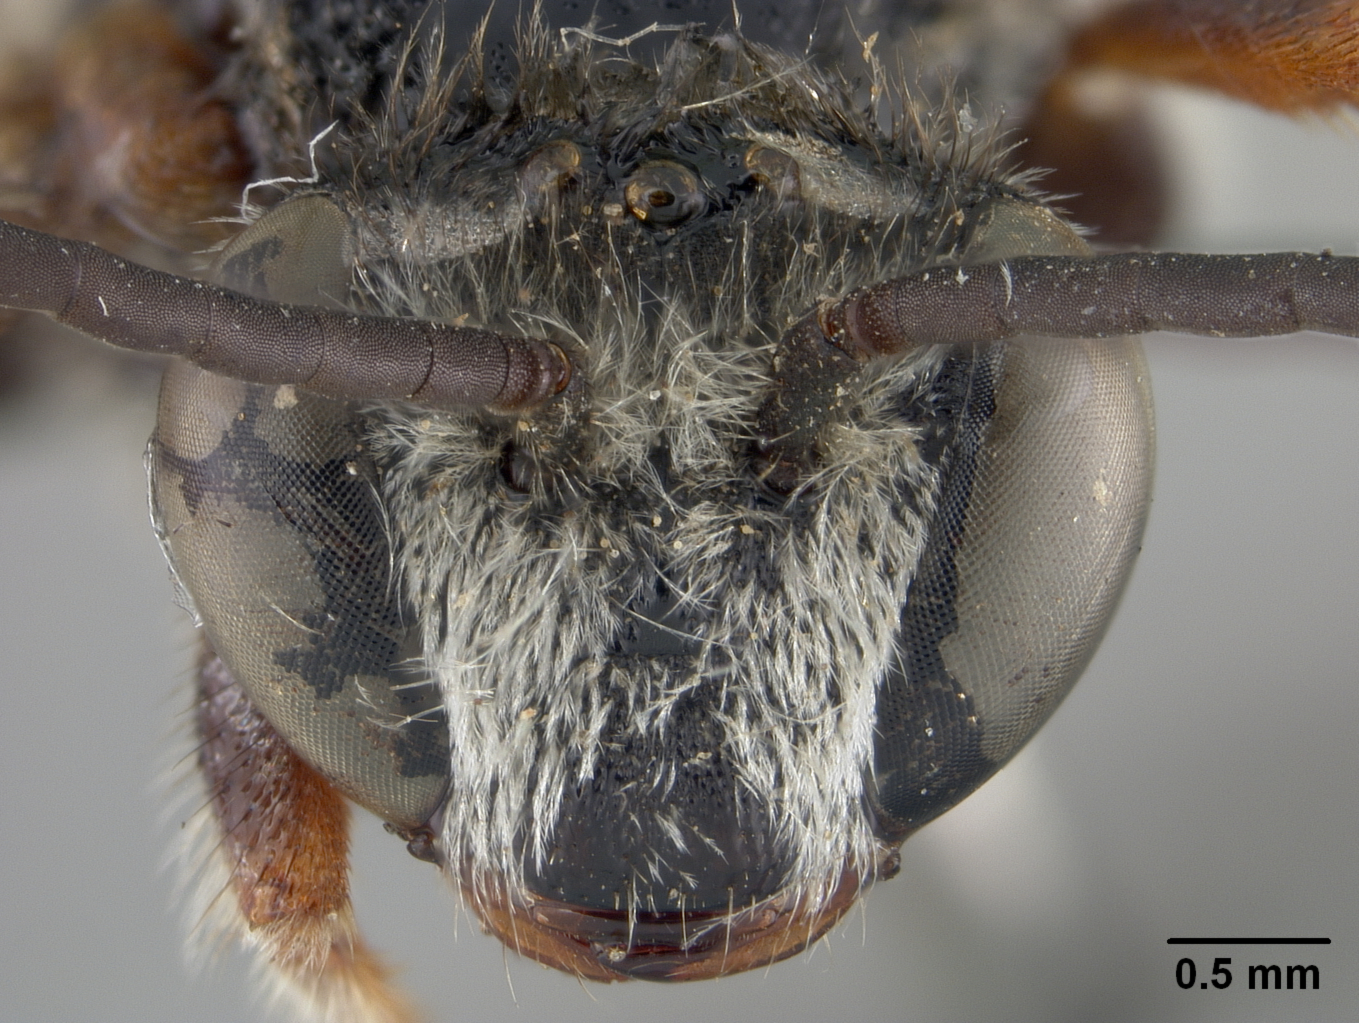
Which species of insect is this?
Nomia frenchi
